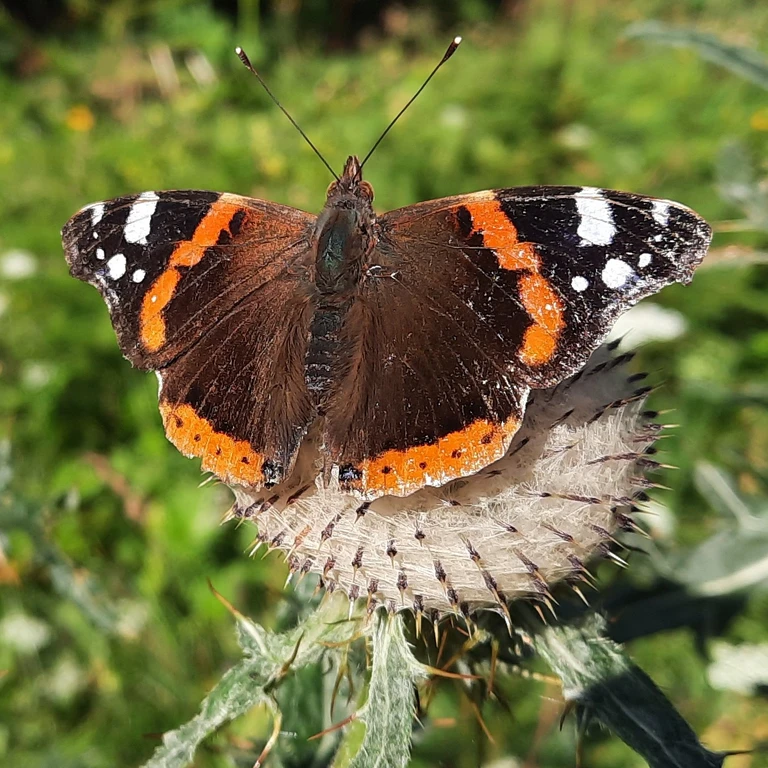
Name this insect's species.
Vanessa atalanta
